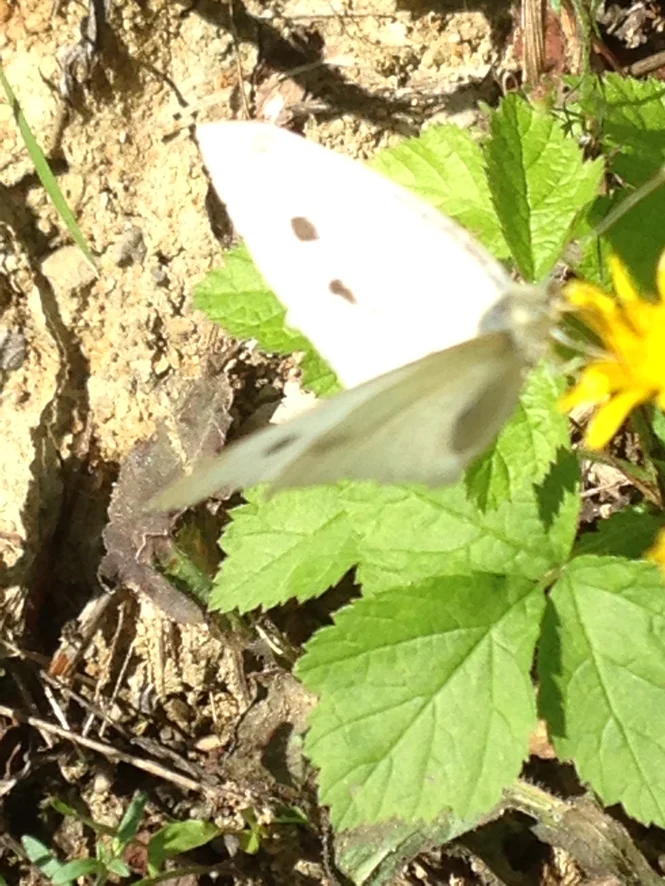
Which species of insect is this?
Pieris rapae
